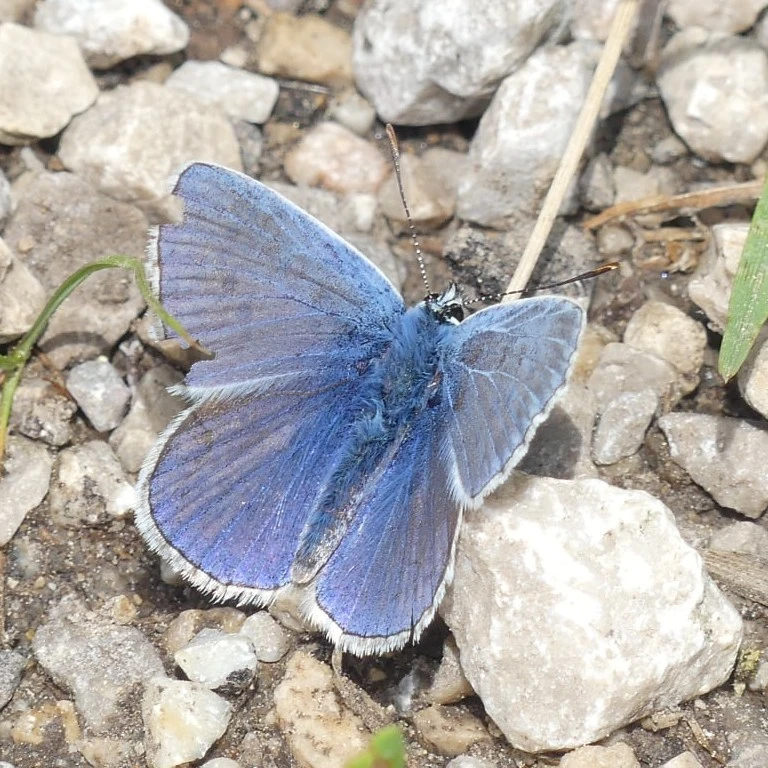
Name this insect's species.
Polyommatus icarus
